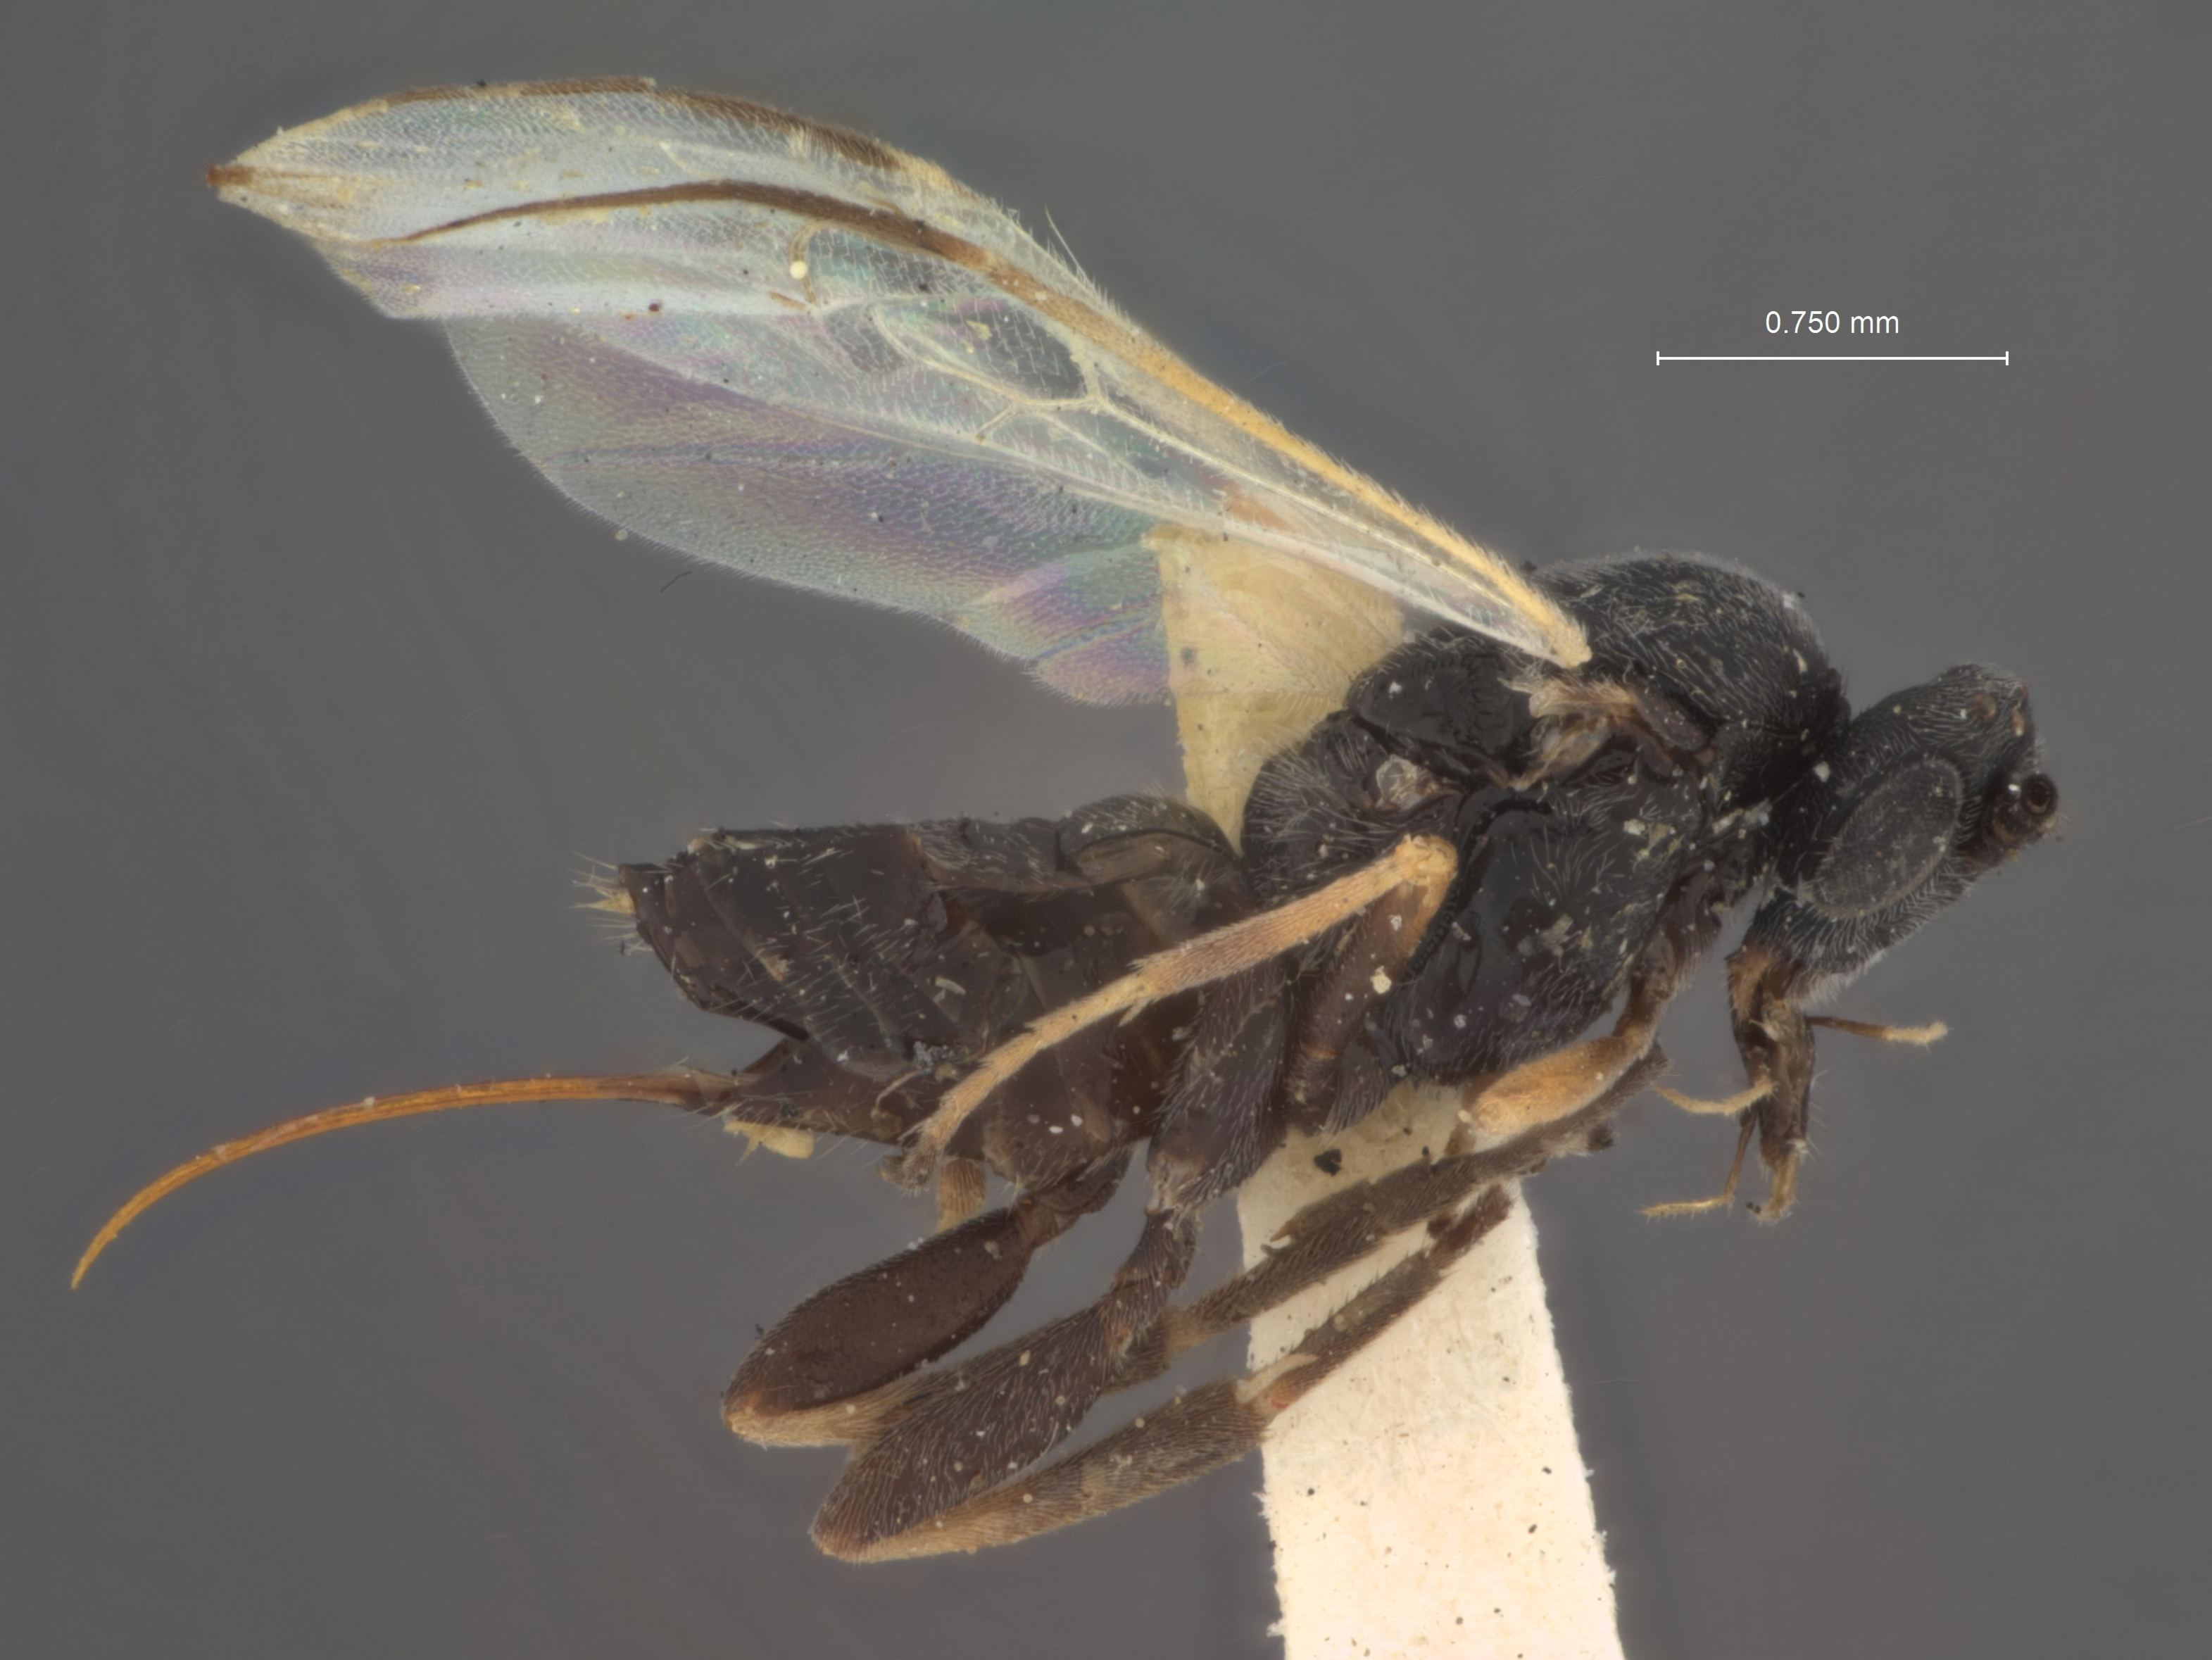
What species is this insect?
Apanteles banksi
